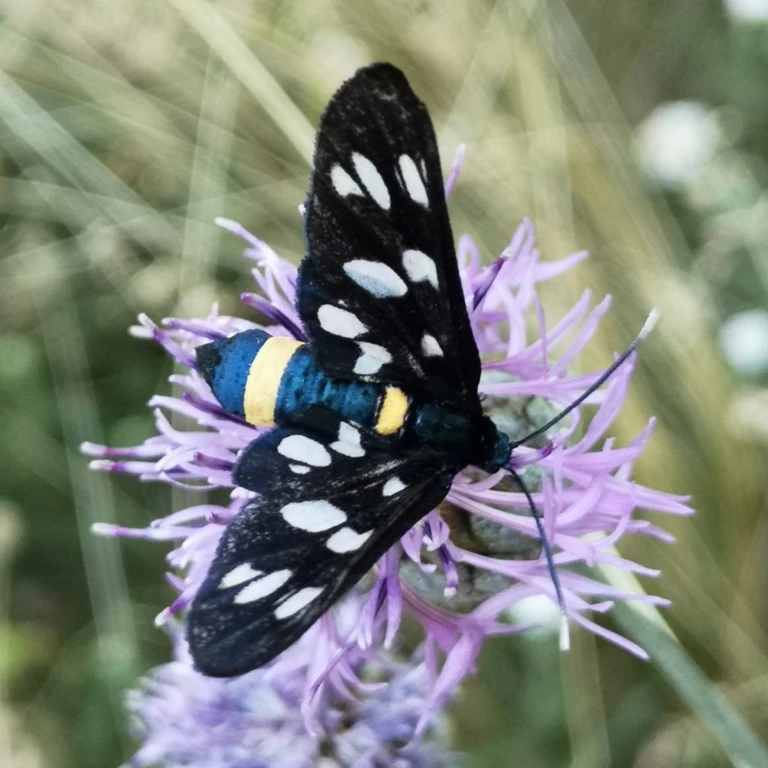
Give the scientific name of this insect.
Amata phegea
